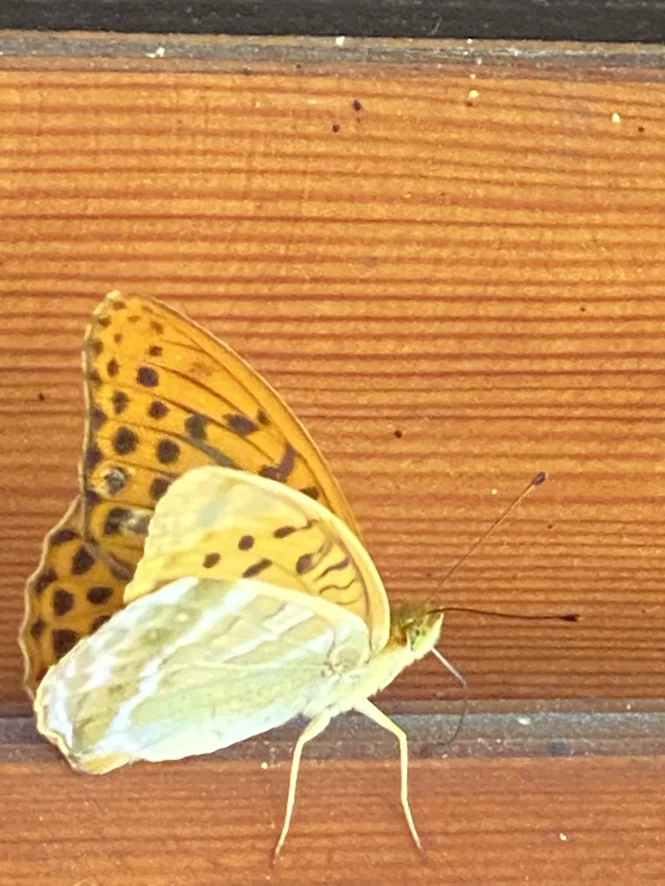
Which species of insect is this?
Argynnis paphia
